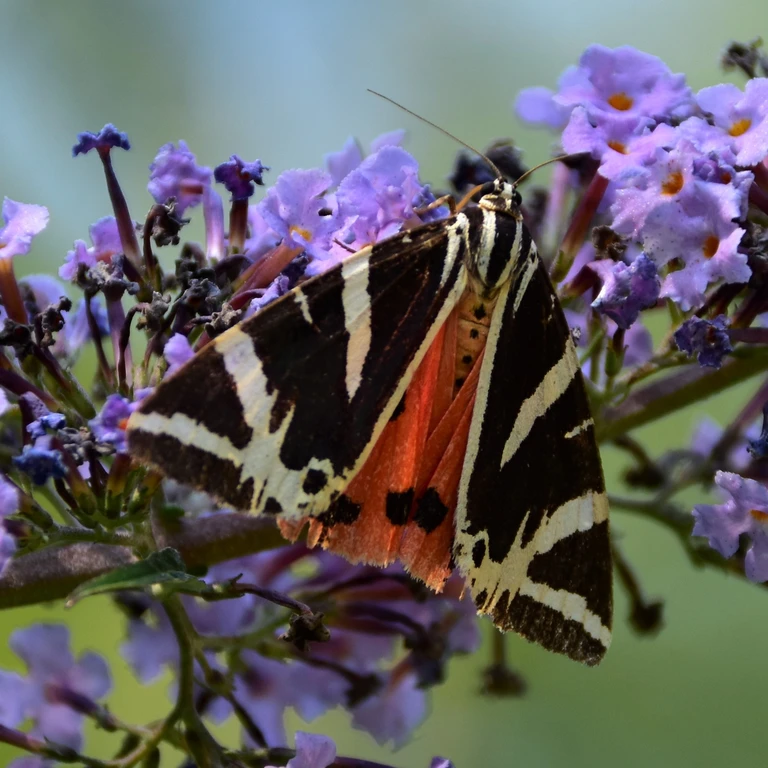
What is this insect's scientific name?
Euplagia quadripunctaria
